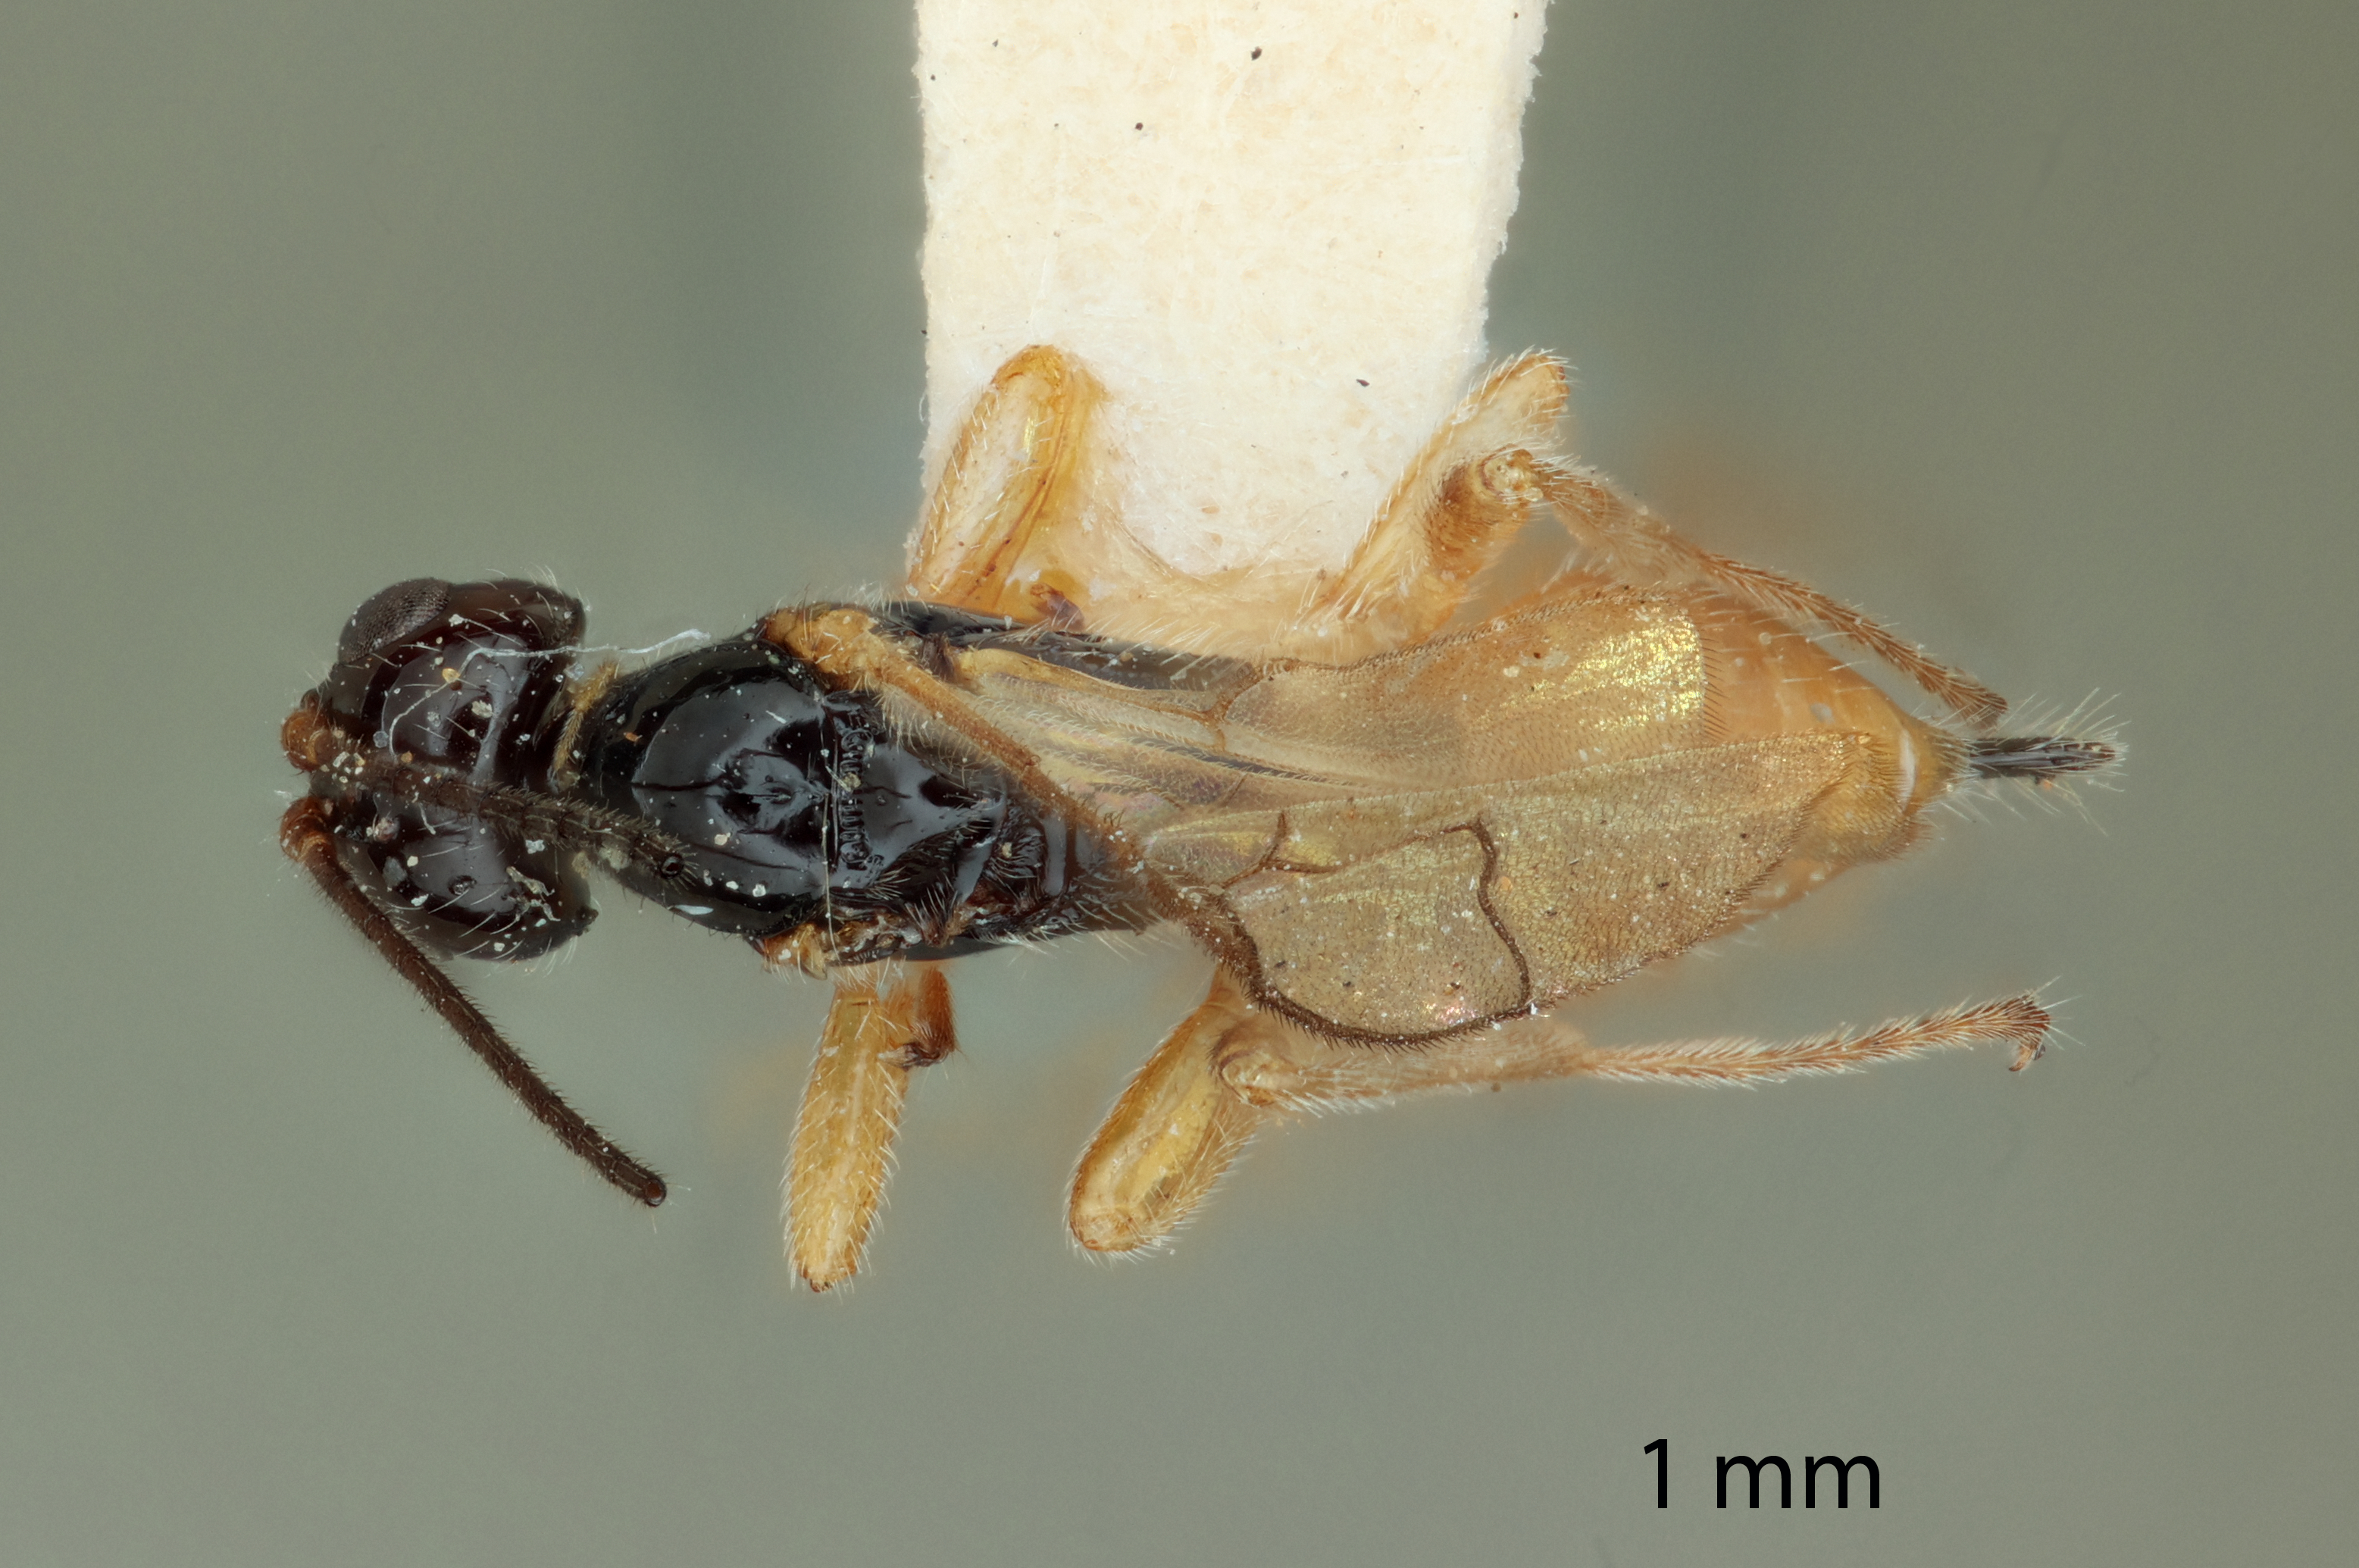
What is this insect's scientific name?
Opius crandalli
